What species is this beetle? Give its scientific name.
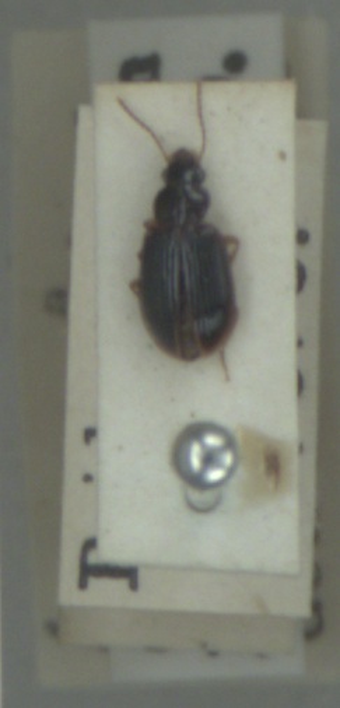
Bradycellus harpalinus
